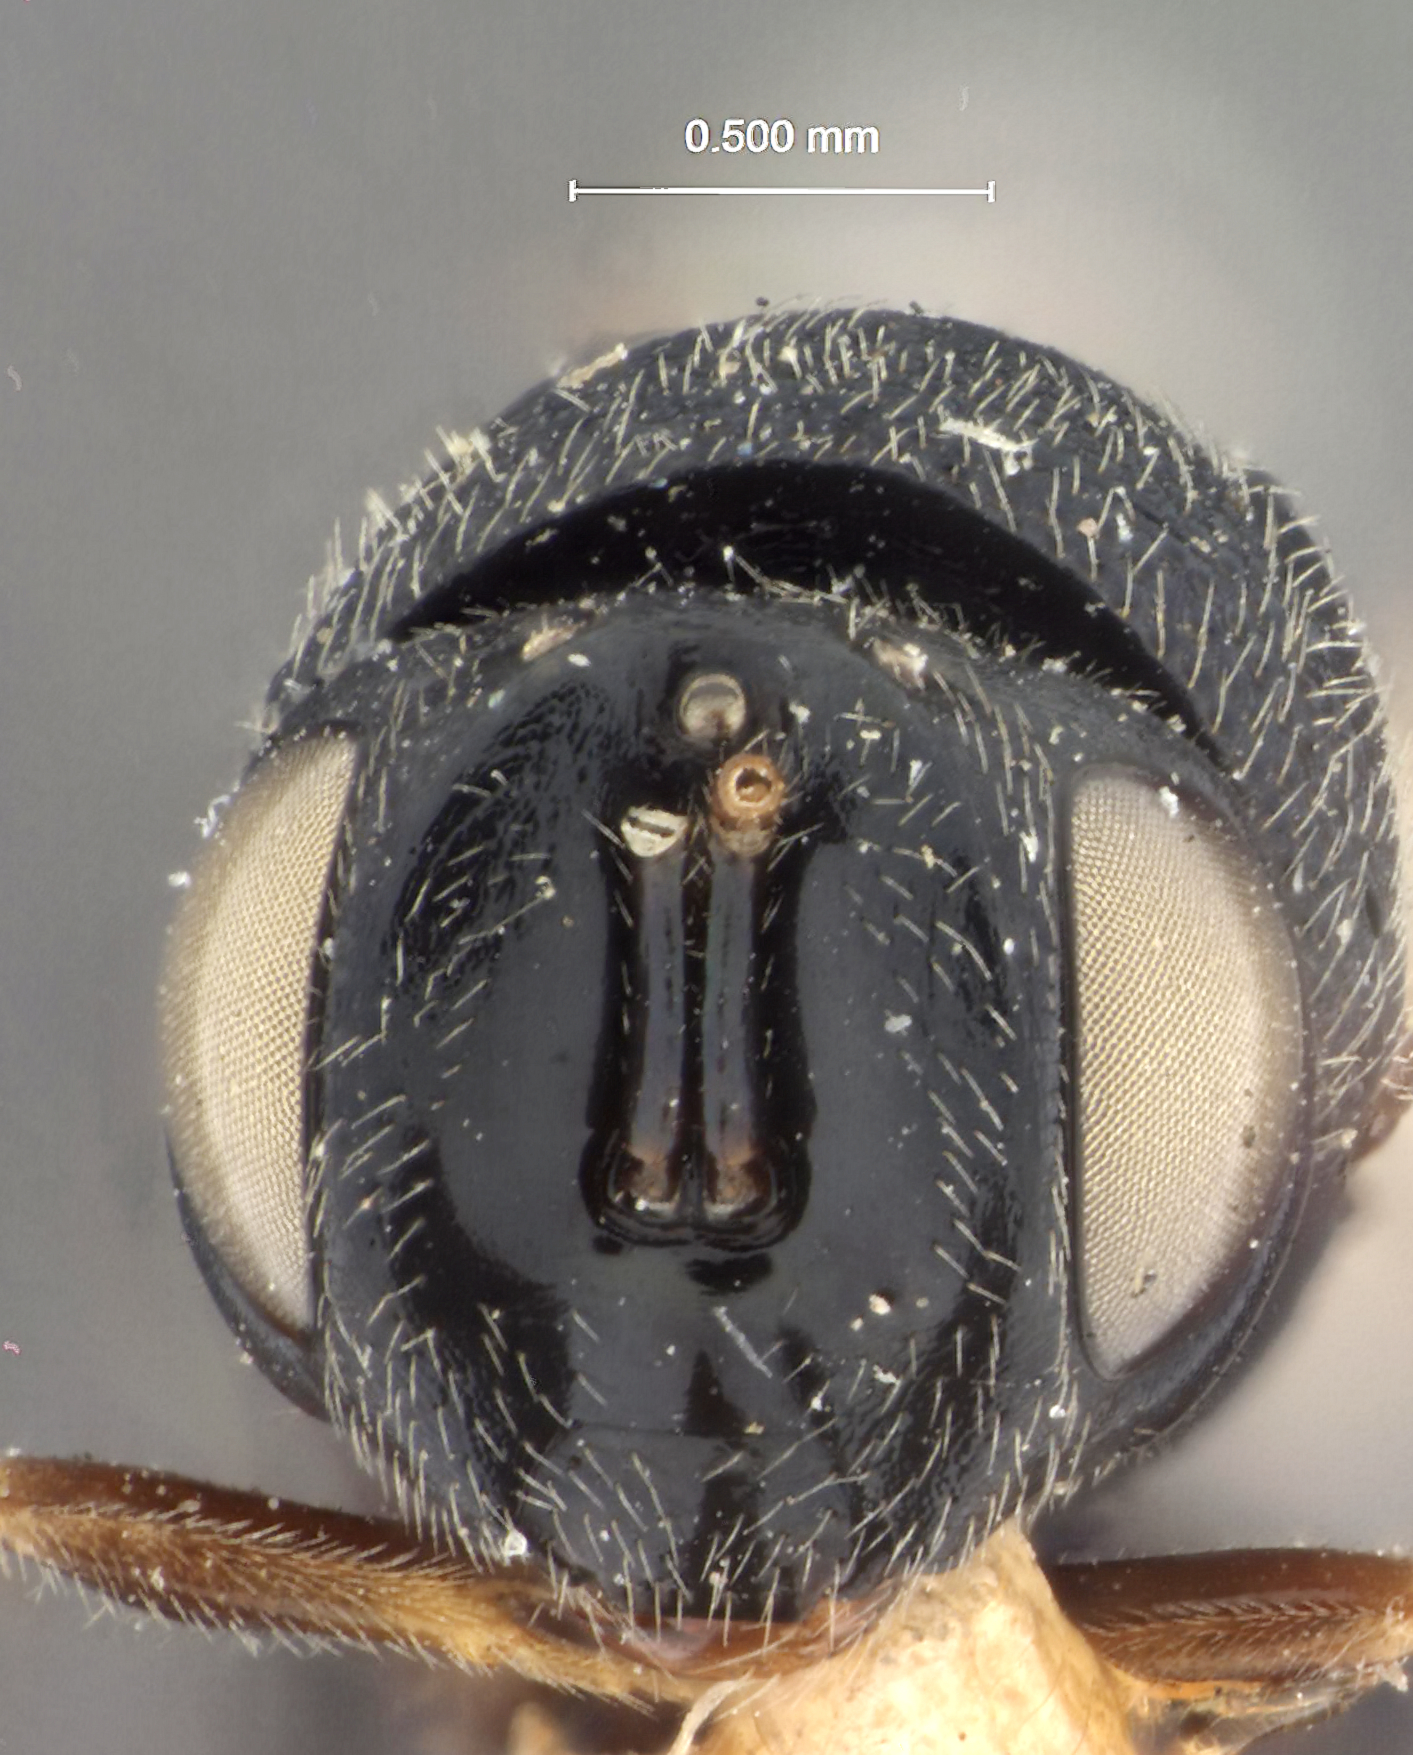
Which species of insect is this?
Perilampus ocellatus
